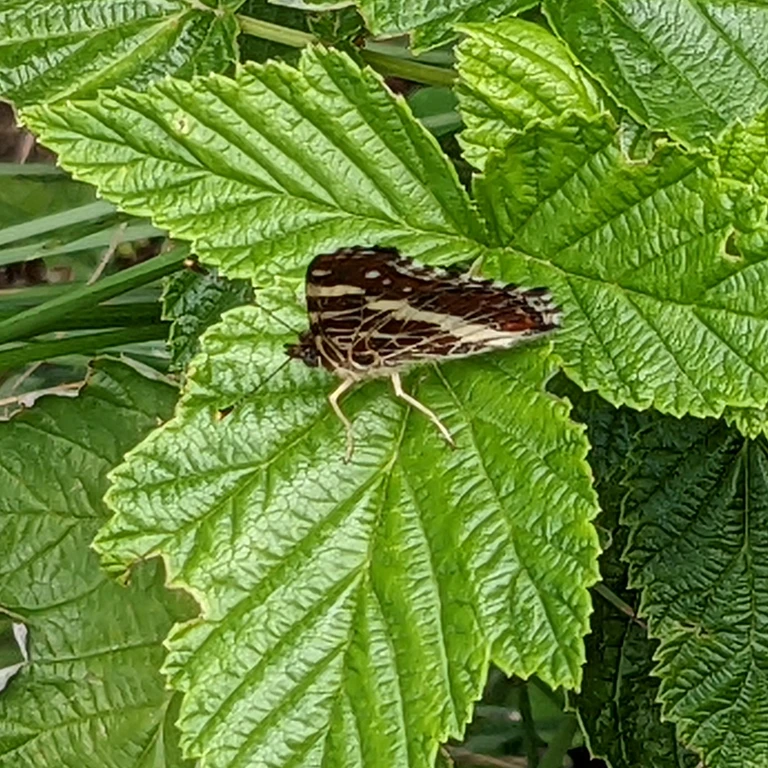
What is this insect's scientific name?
Araschnia levana
